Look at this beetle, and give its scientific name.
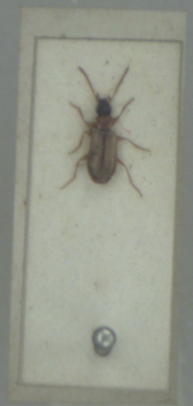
Philorhizus melanocephalus
